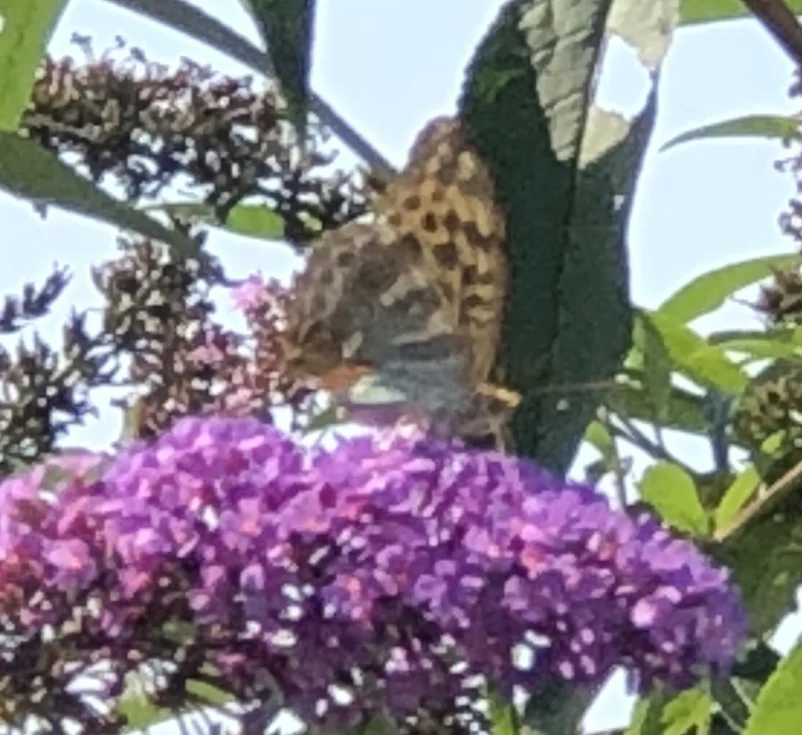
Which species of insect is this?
Argynnis paphia
